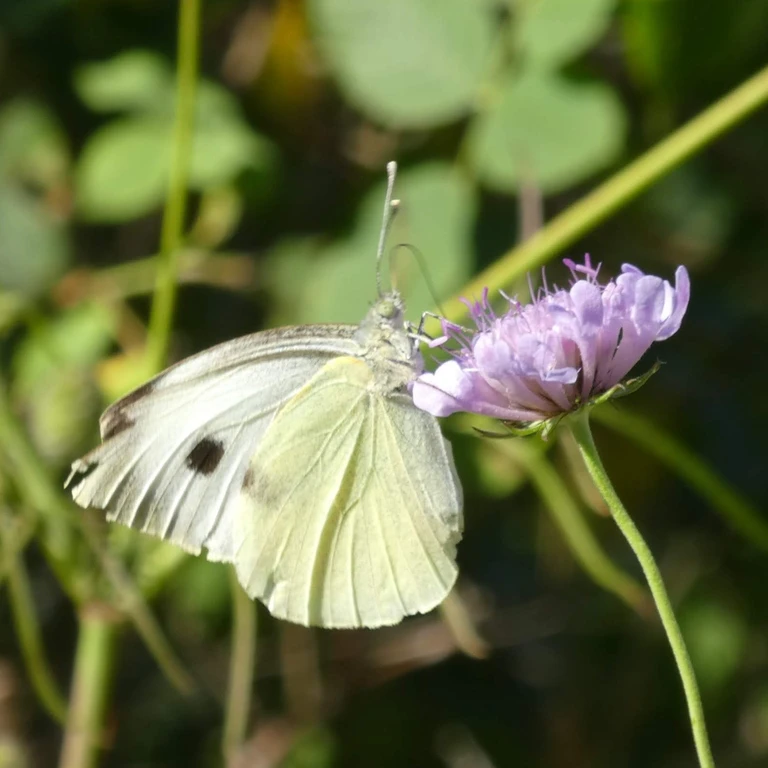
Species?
Pieris brassicae
